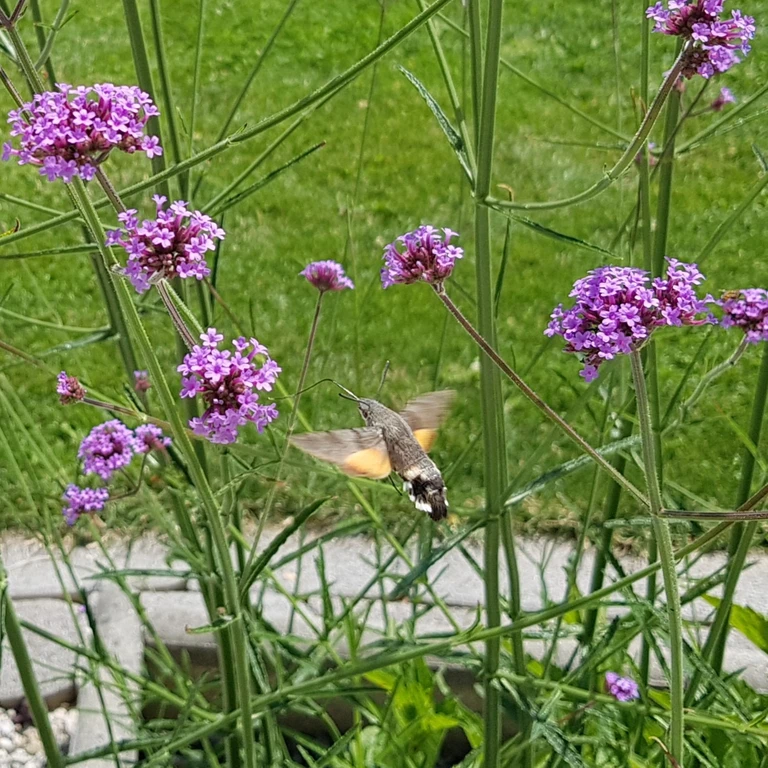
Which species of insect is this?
Macroglossum stellatarum
